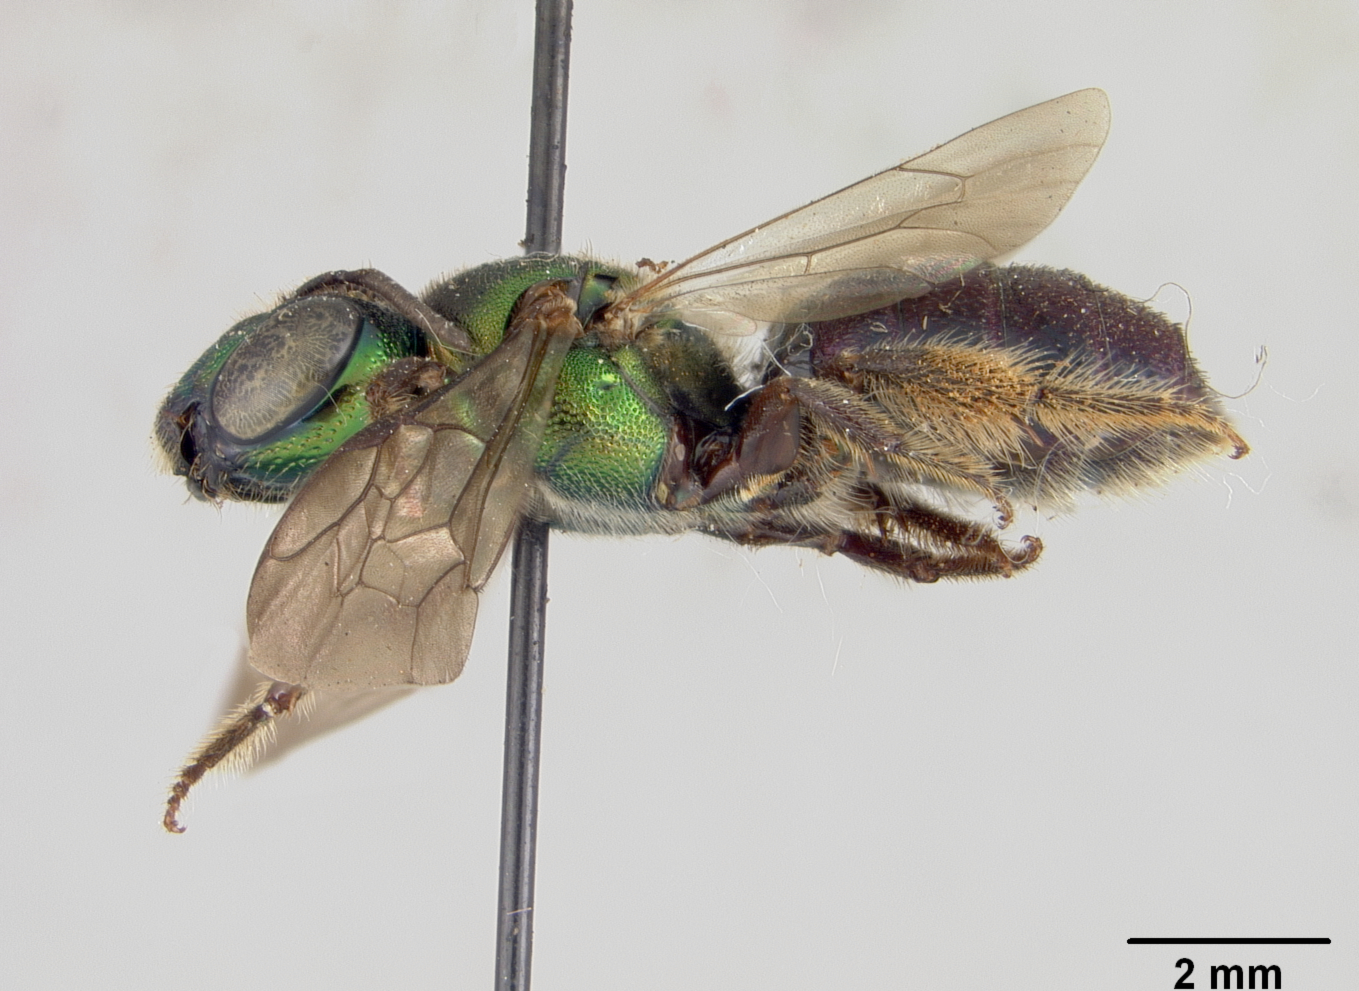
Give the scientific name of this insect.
Ceratina belizensis
